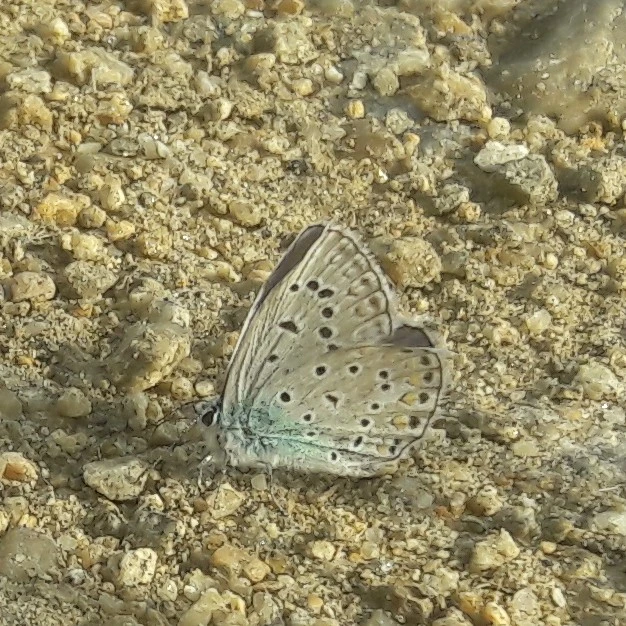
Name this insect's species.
Polyommatus icarus
